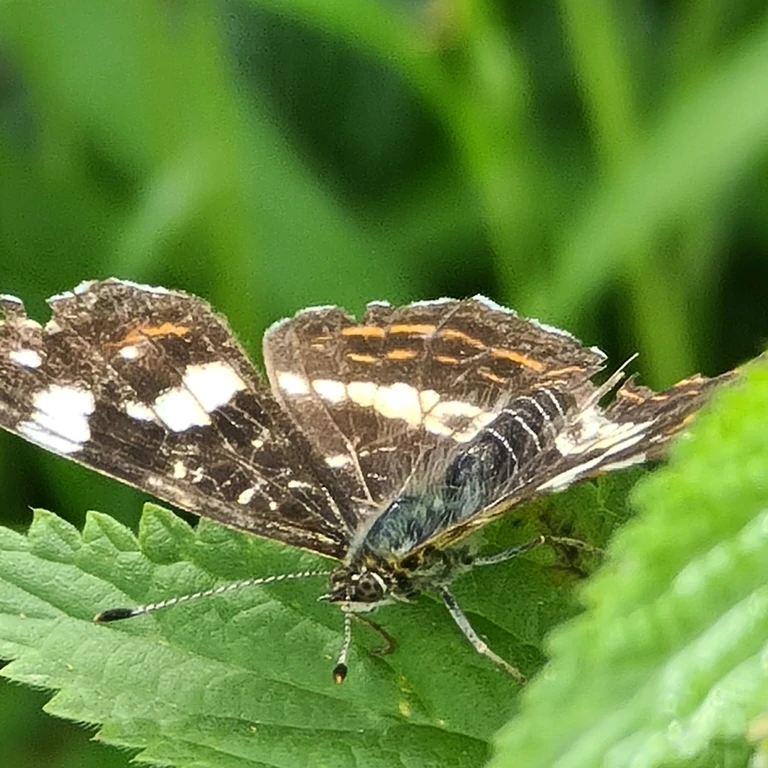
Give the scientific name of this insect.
Araschnia levana
